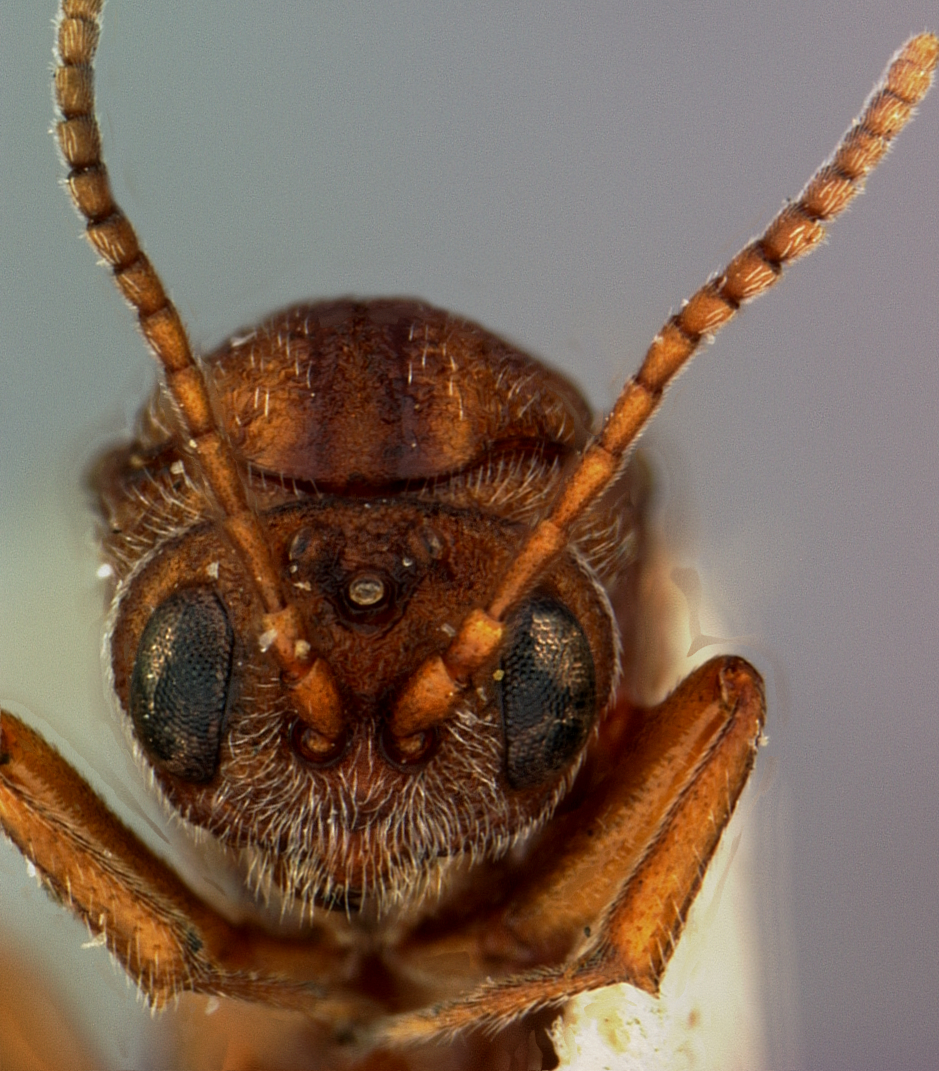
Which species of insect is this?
Callirhytis perrugosa
